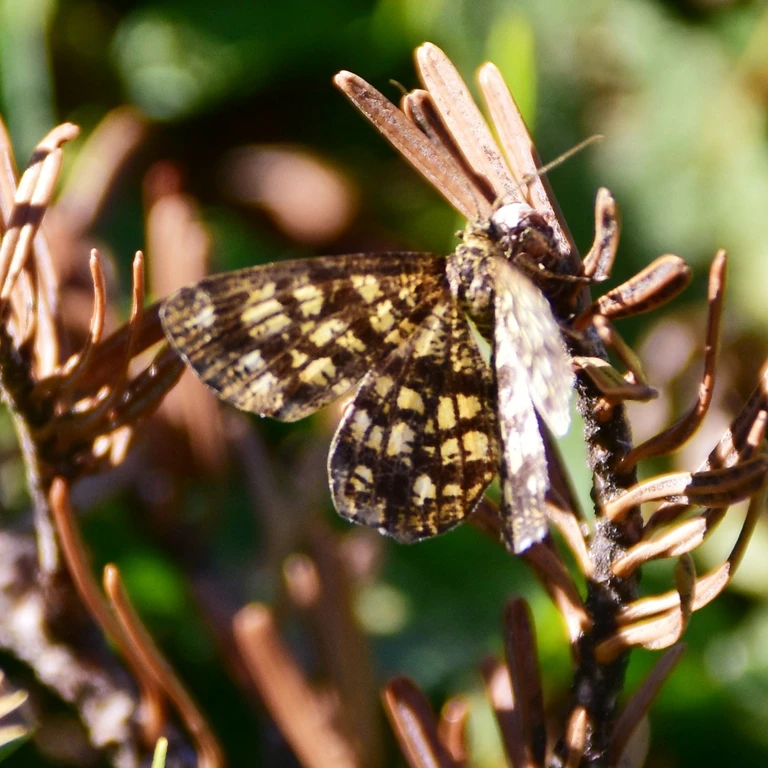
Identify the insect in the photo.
Chiasmia clathrata
